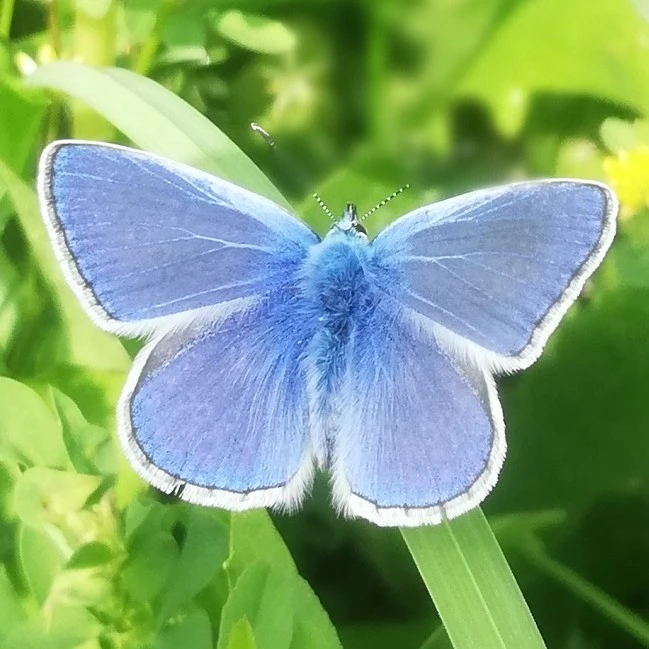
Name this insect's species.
Polyommatus icarus
